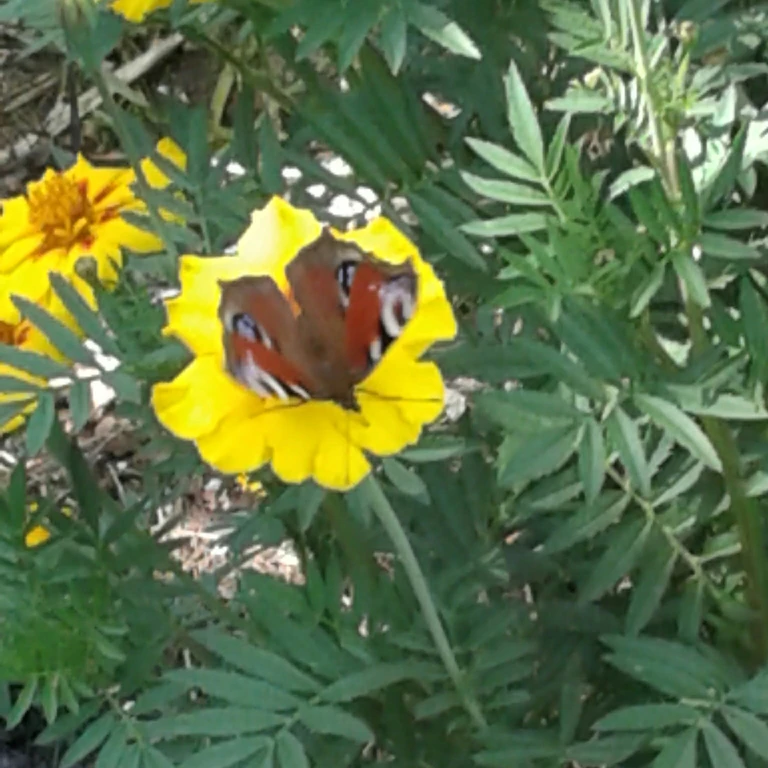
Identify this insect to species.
Aglais io
